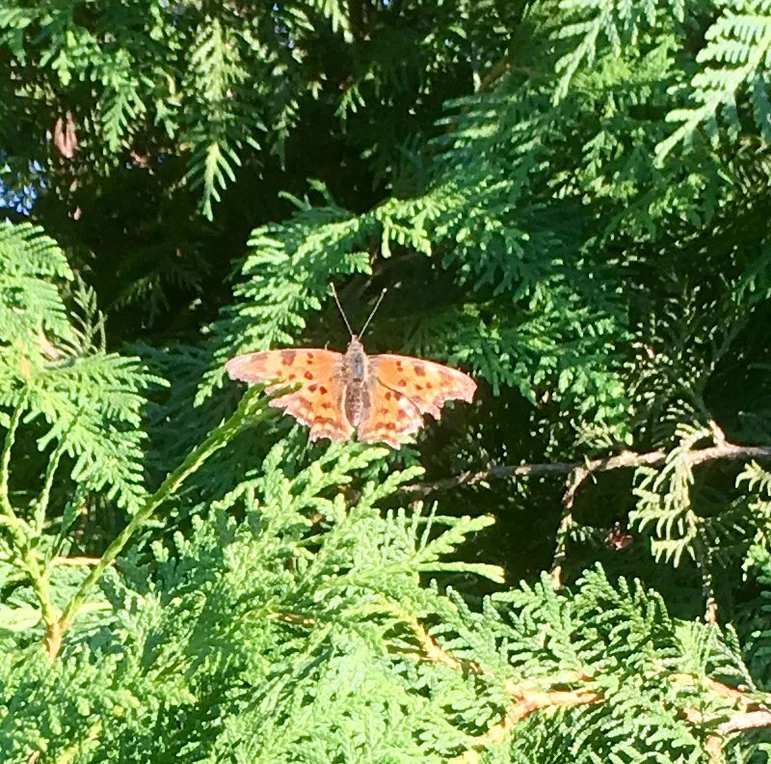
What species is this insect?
Polygonia c-album
